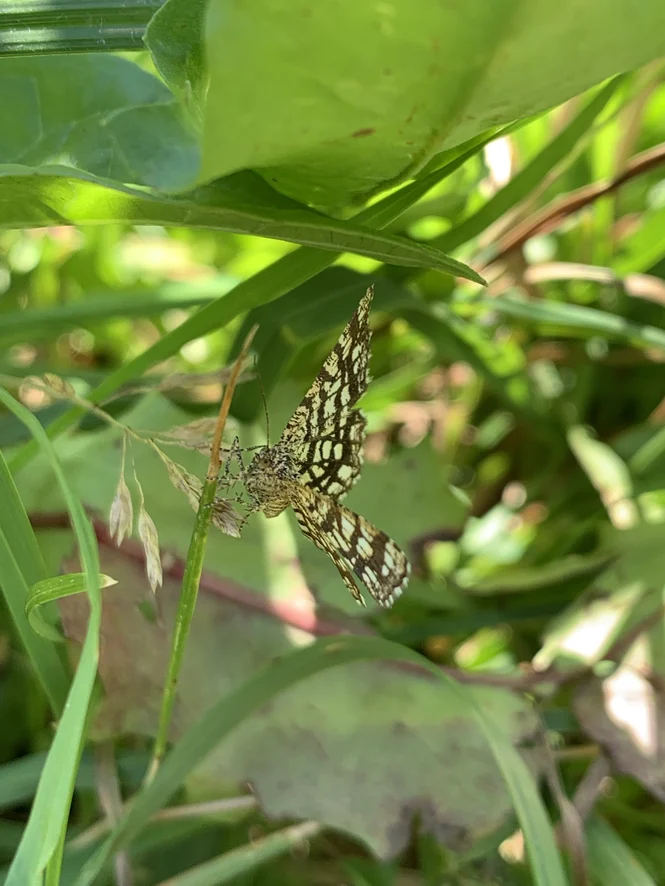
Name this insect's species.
Chiasmia clathrata
